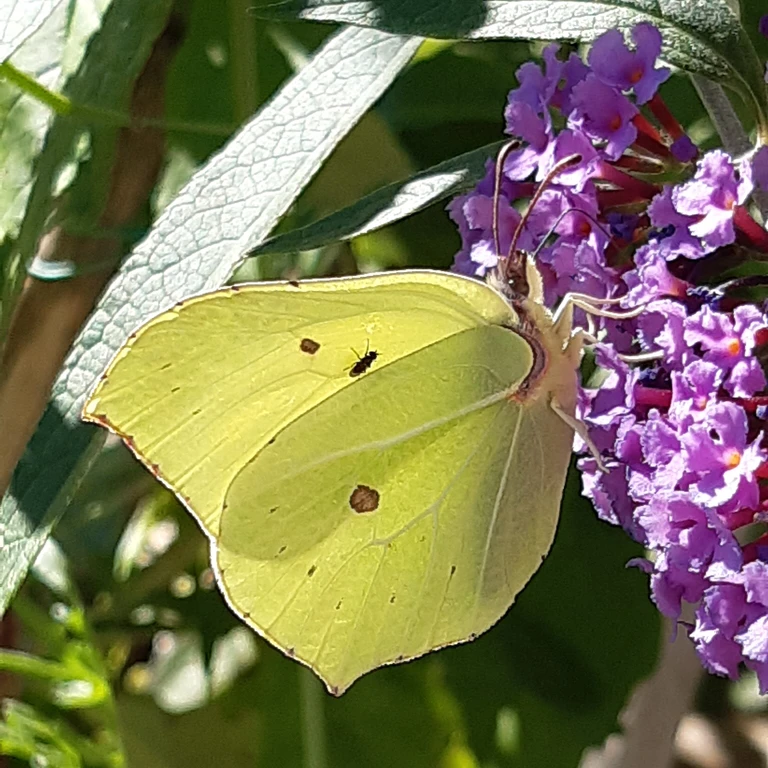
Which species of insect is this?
Gonepteryx rhamni
